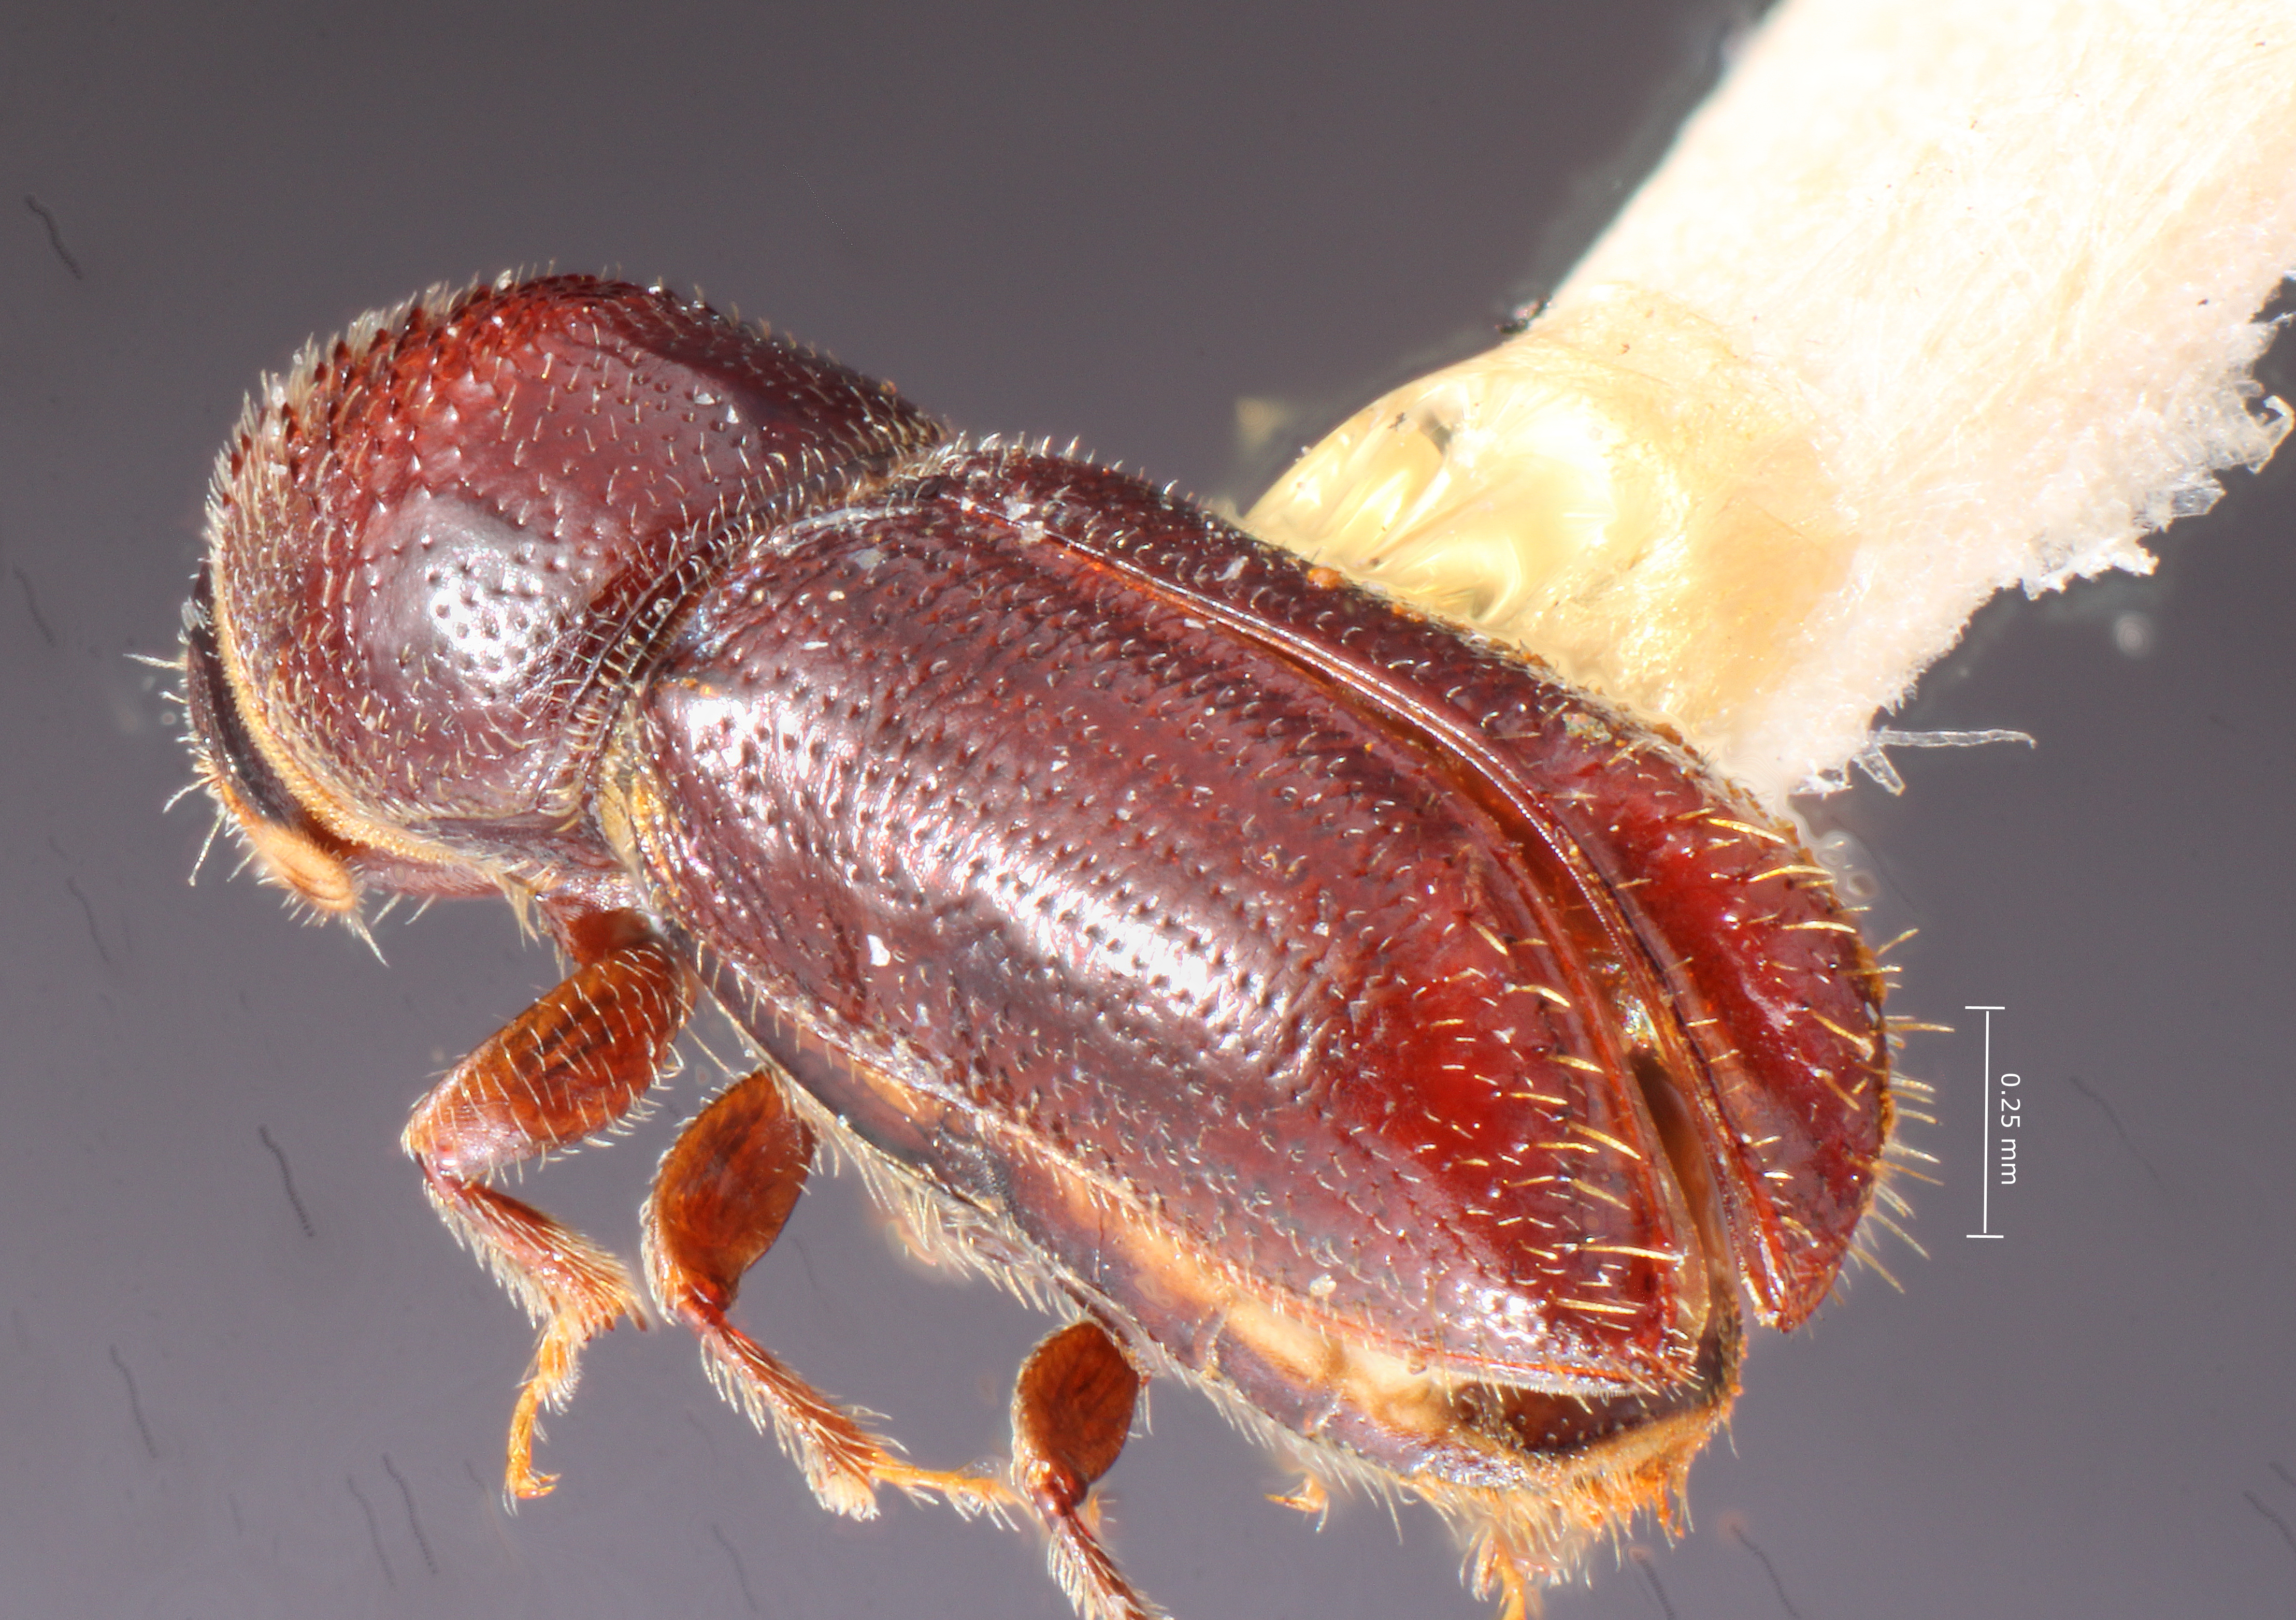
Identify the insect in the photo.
Pityophthorus occidentalis
